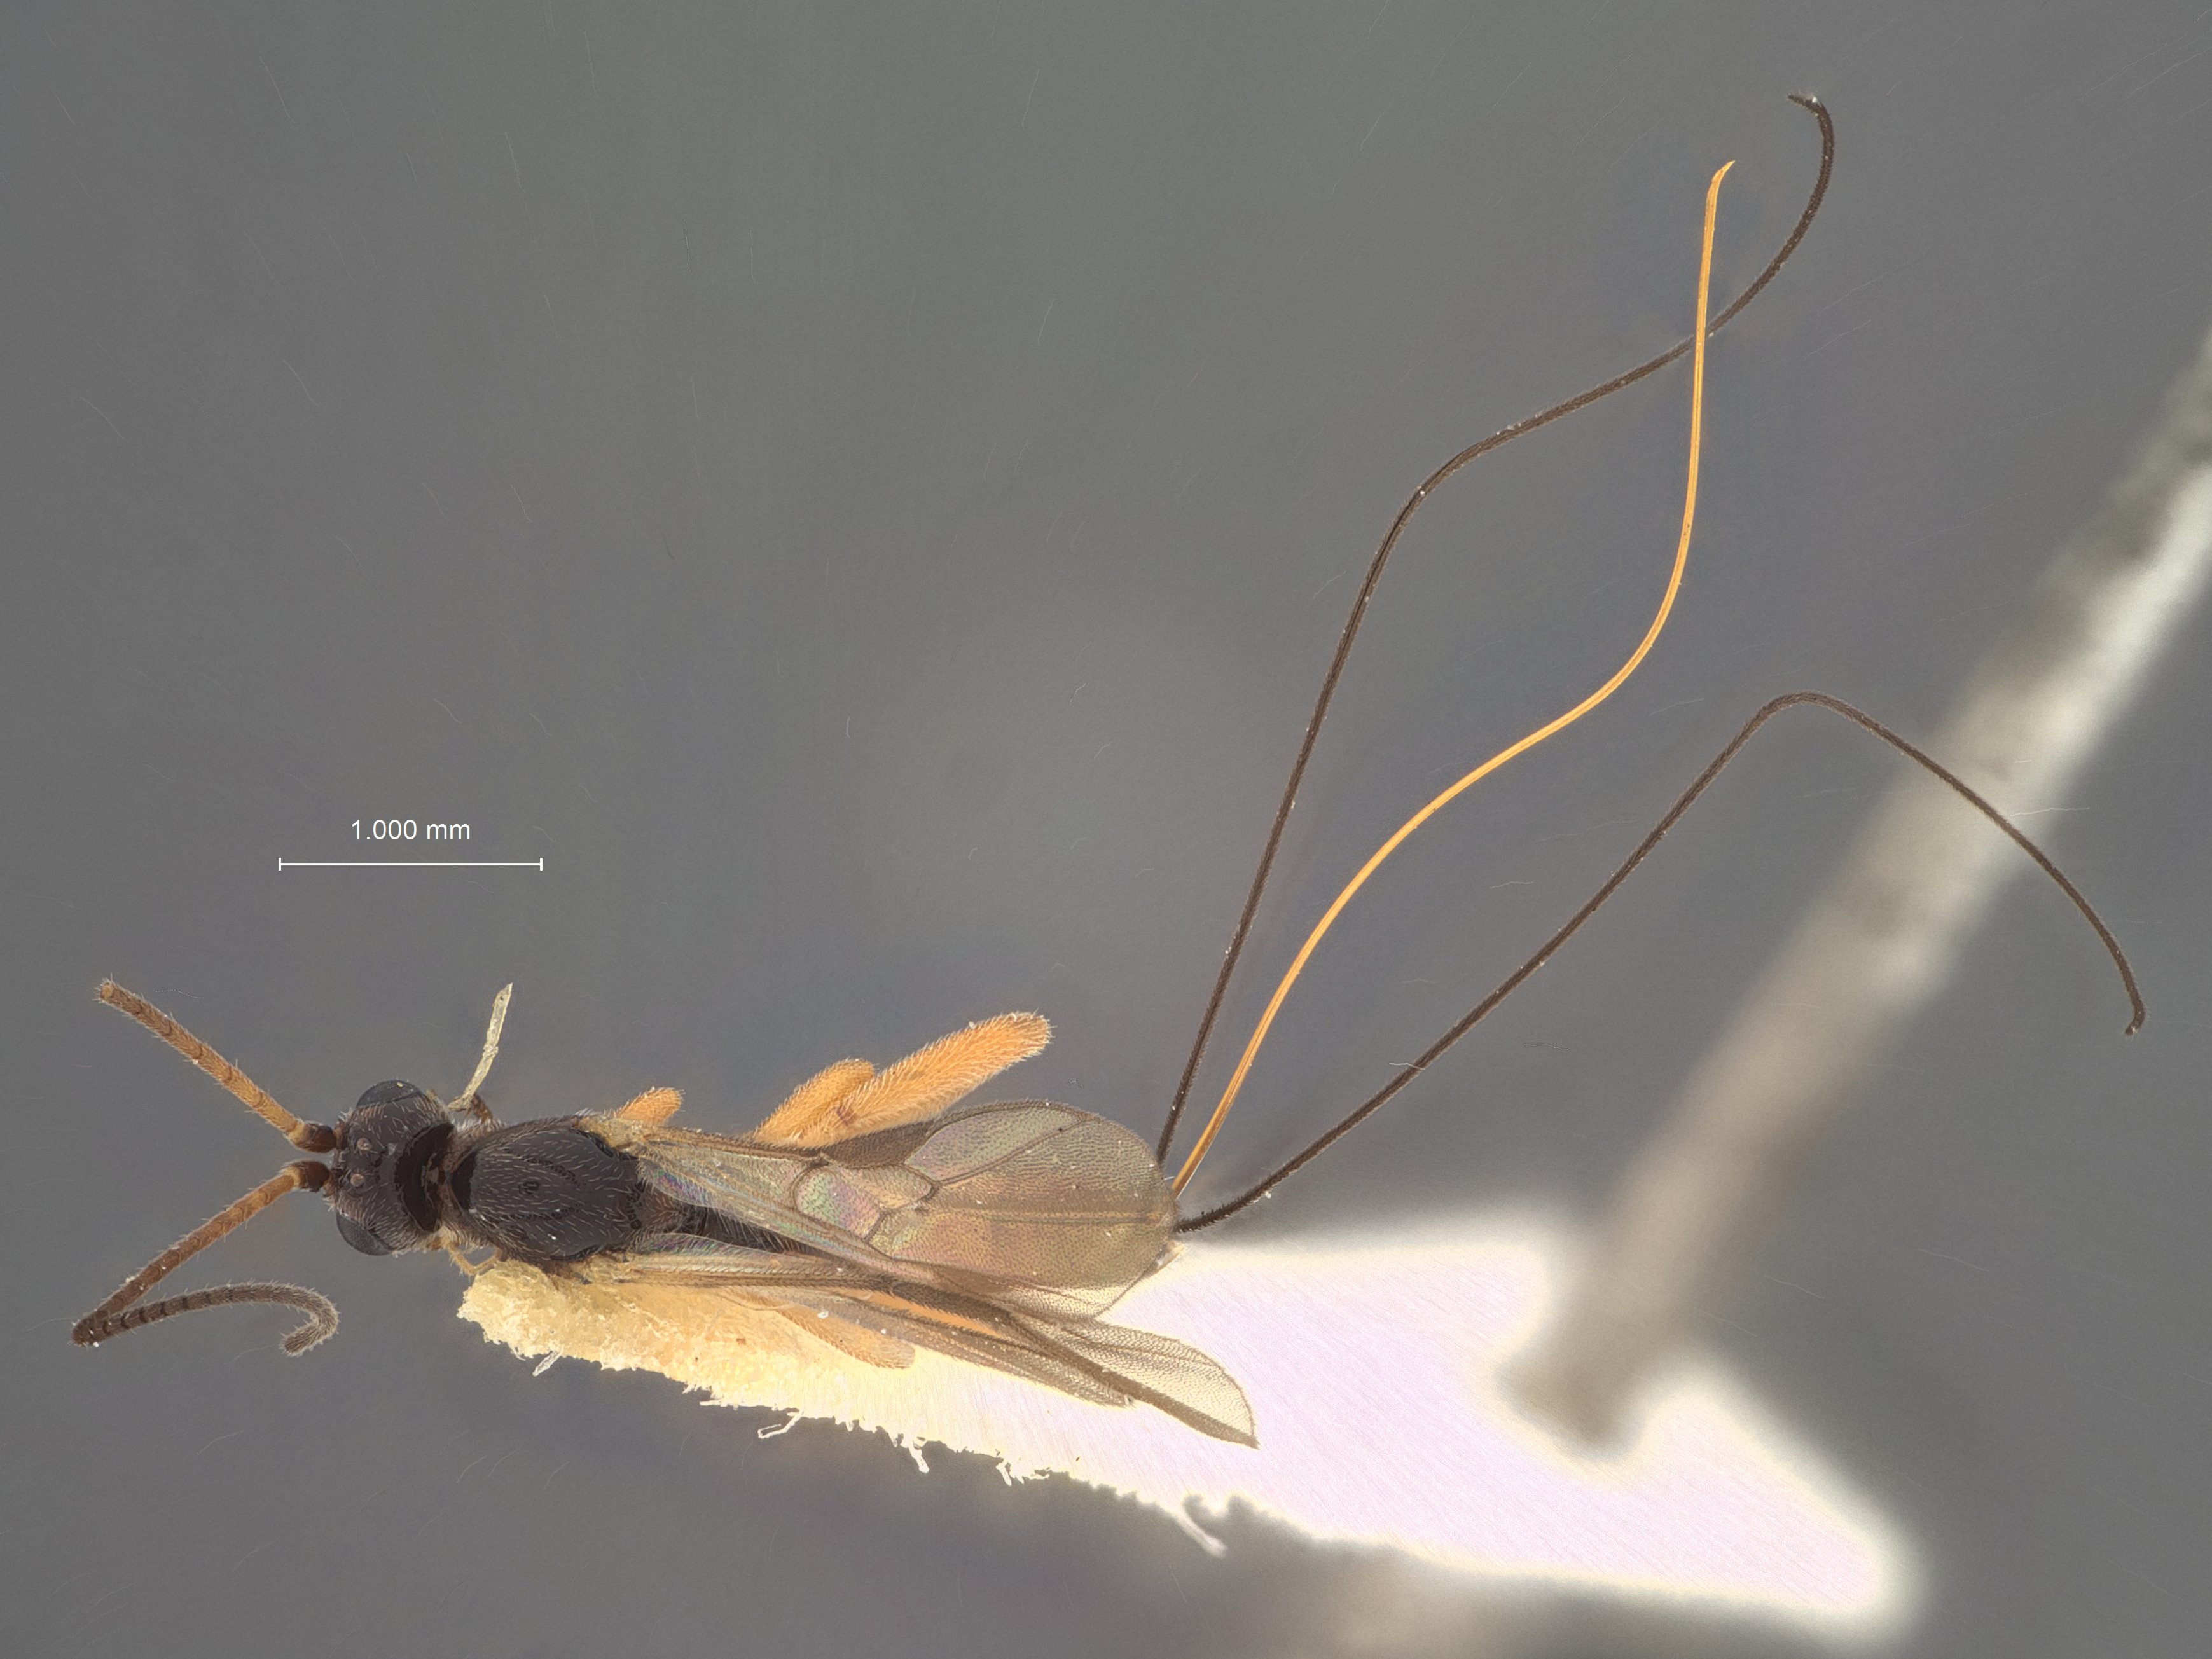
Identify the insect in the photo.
Orgilus macrurus
